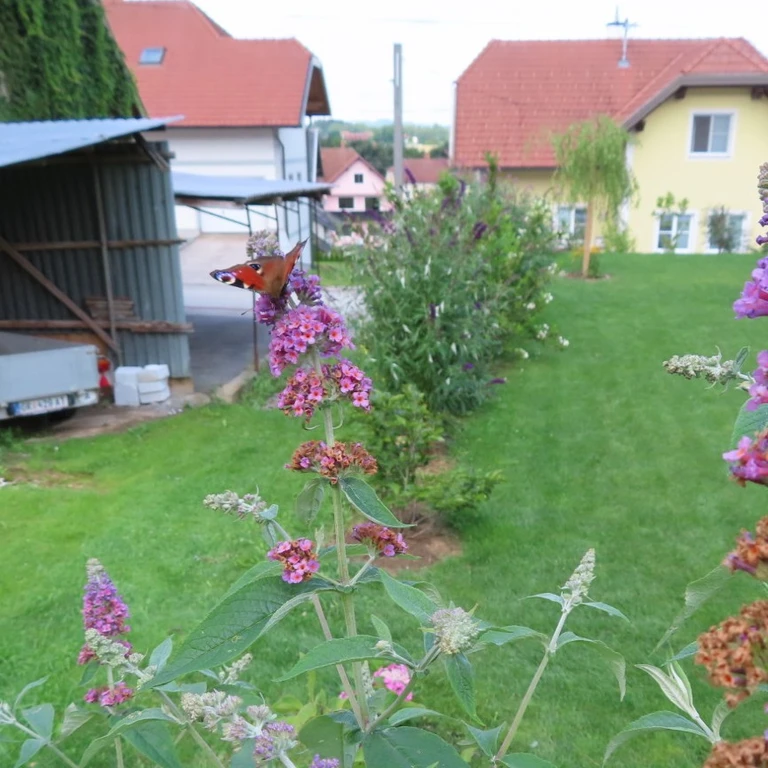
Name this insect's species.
Aglais io
